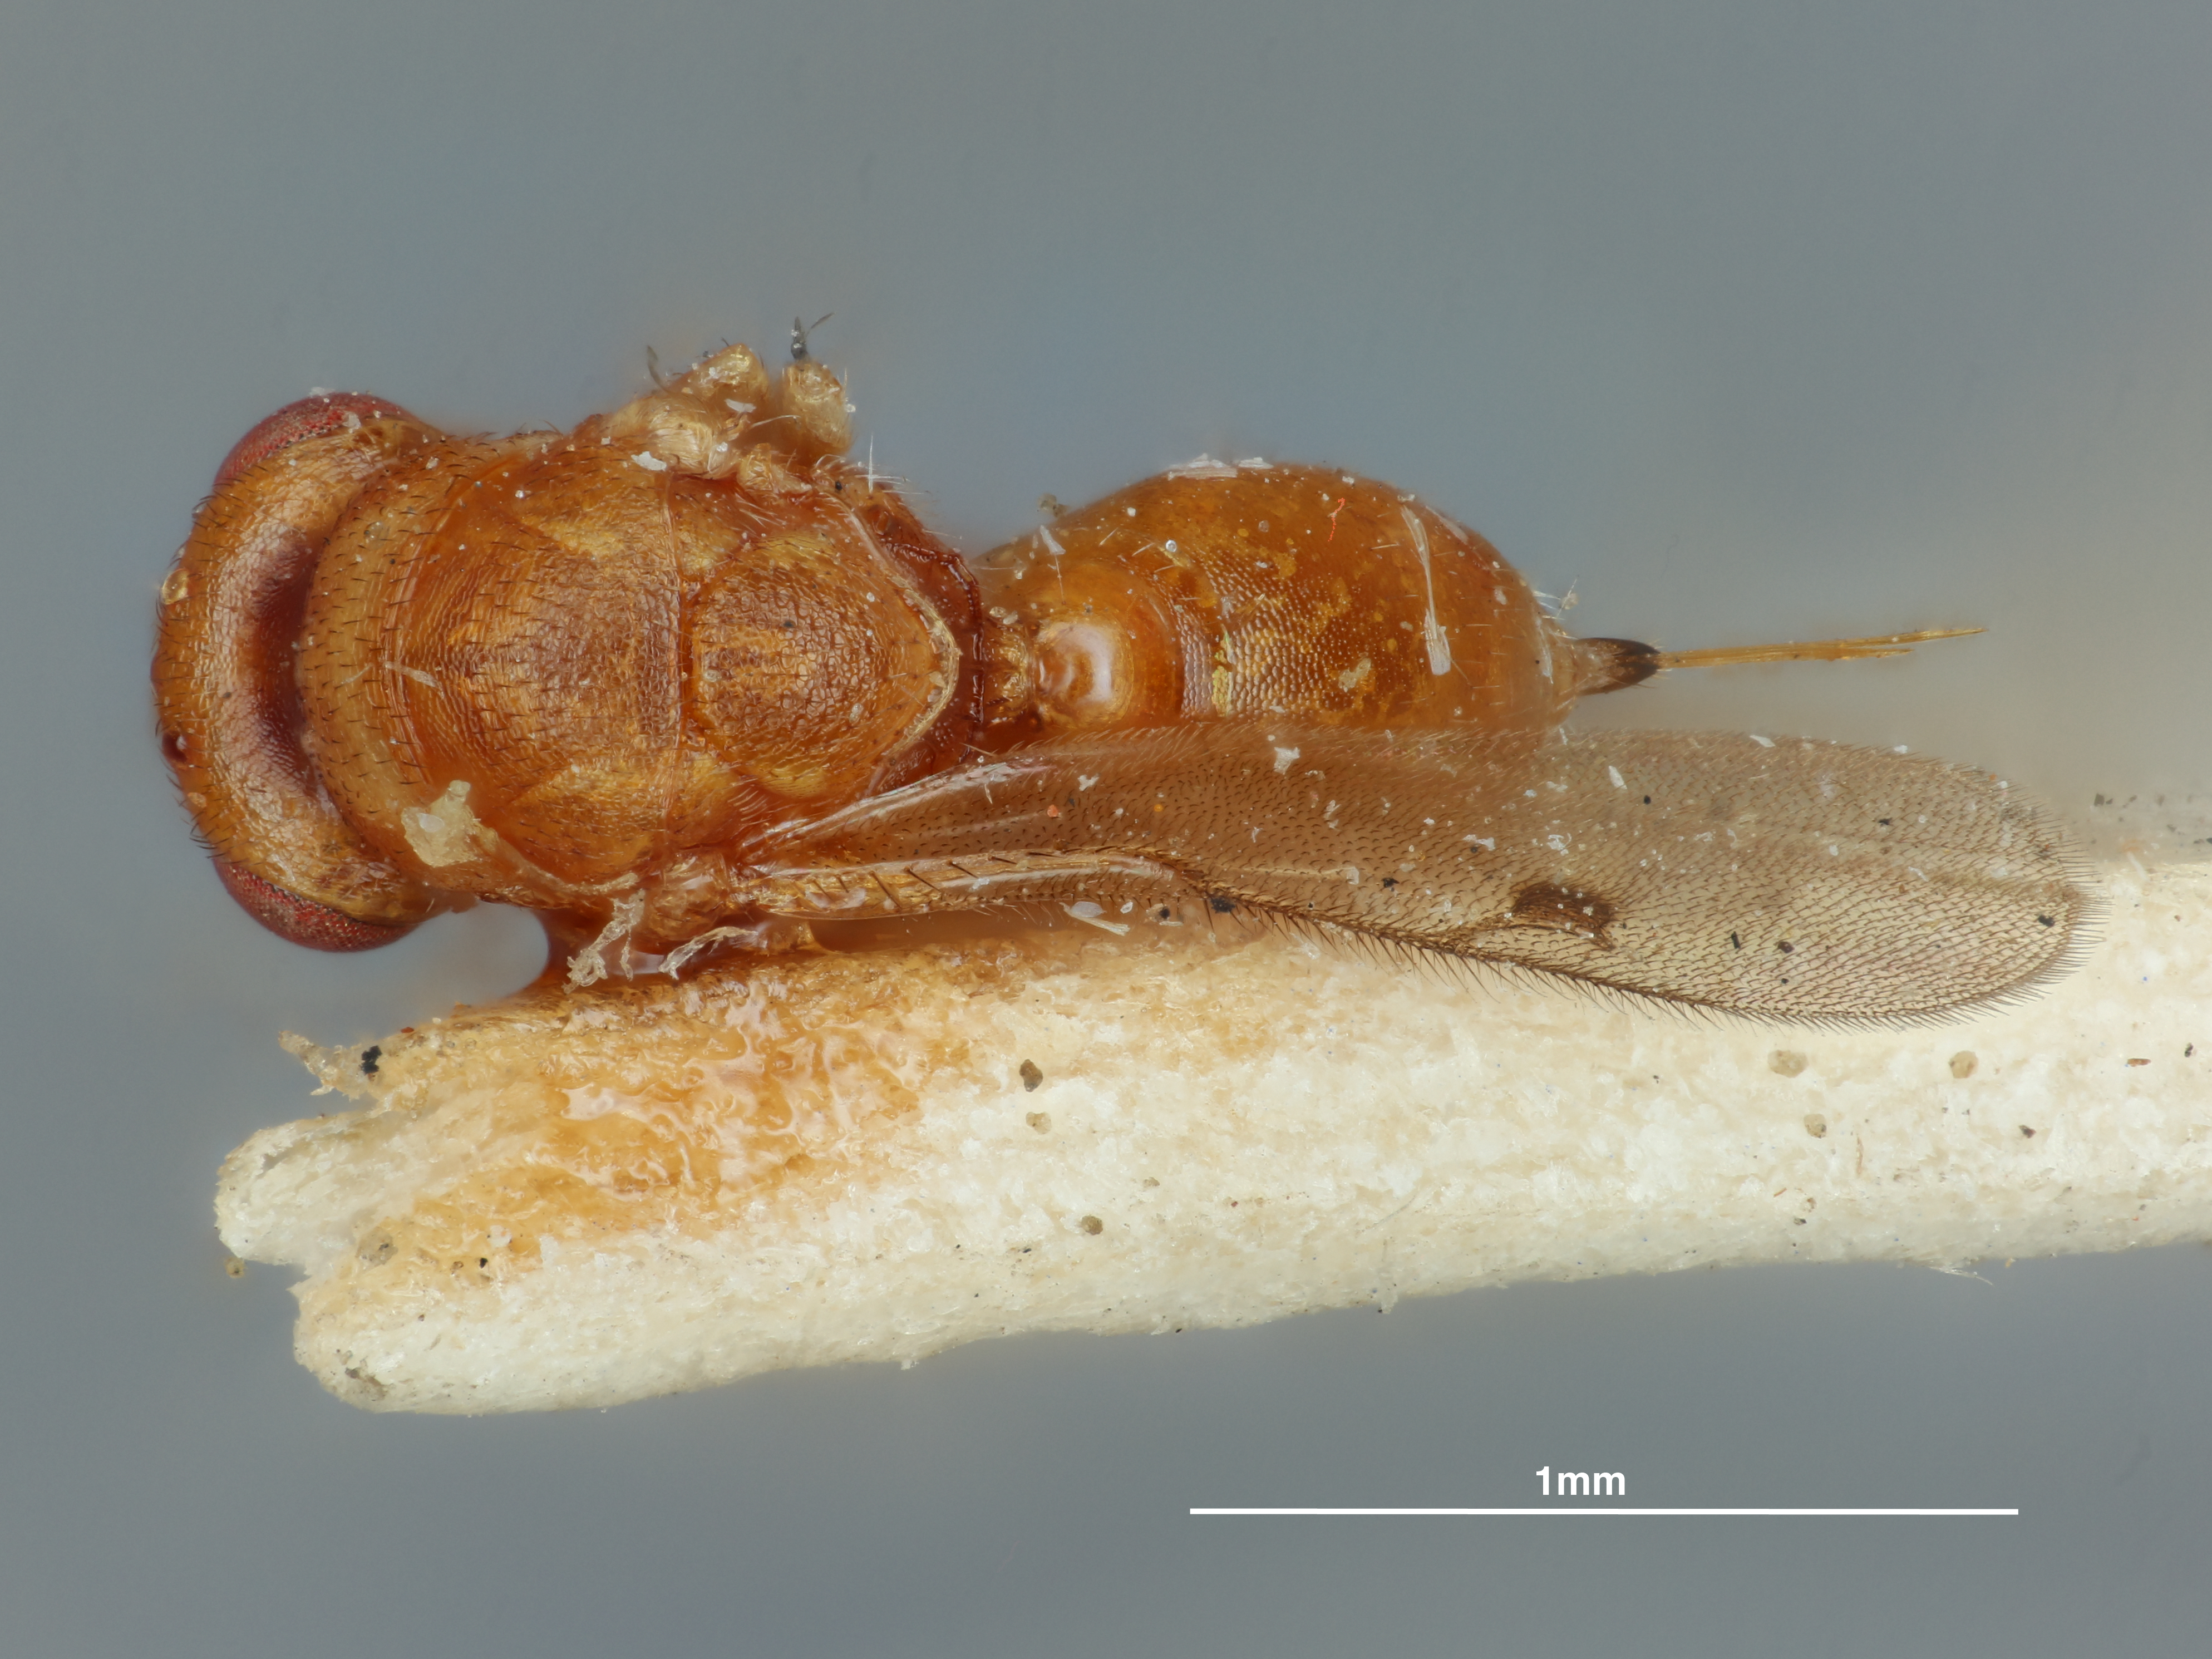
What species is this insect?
Ashmeadia megastigma
